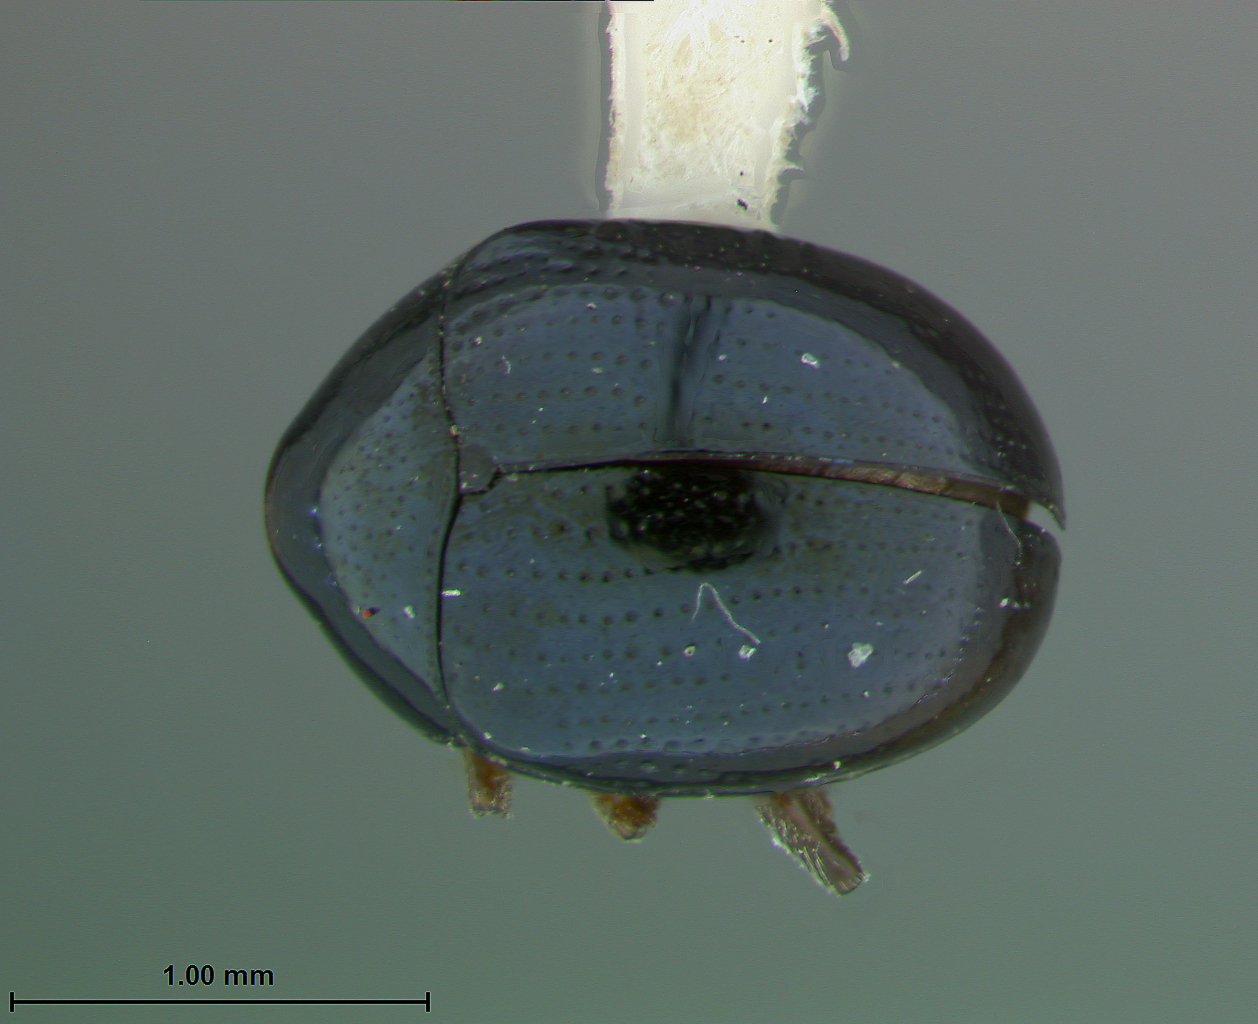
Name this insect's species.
Nodina liui
